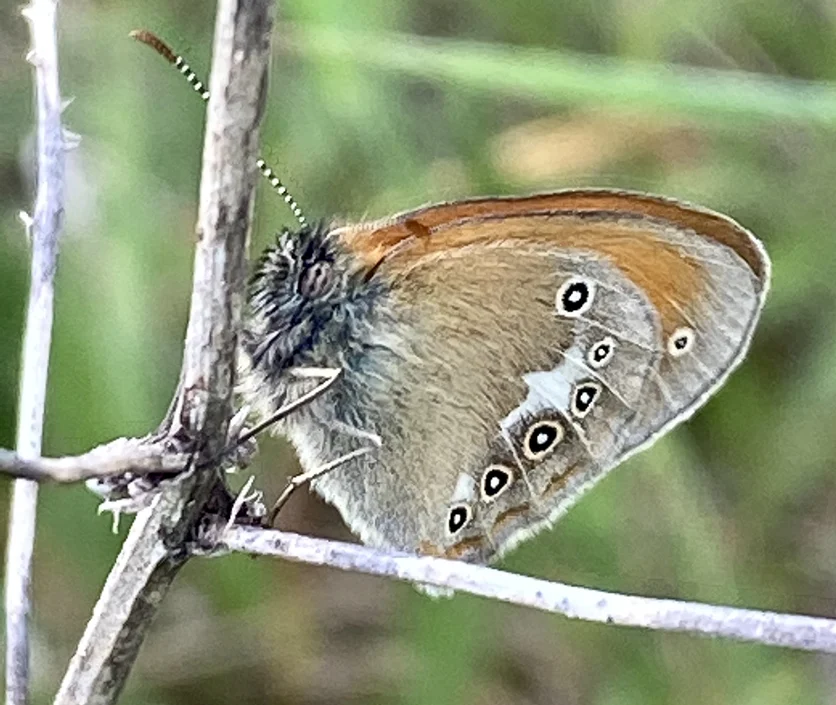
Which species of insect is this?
Coenonympha glycerion (also Coenonympha iphis)
